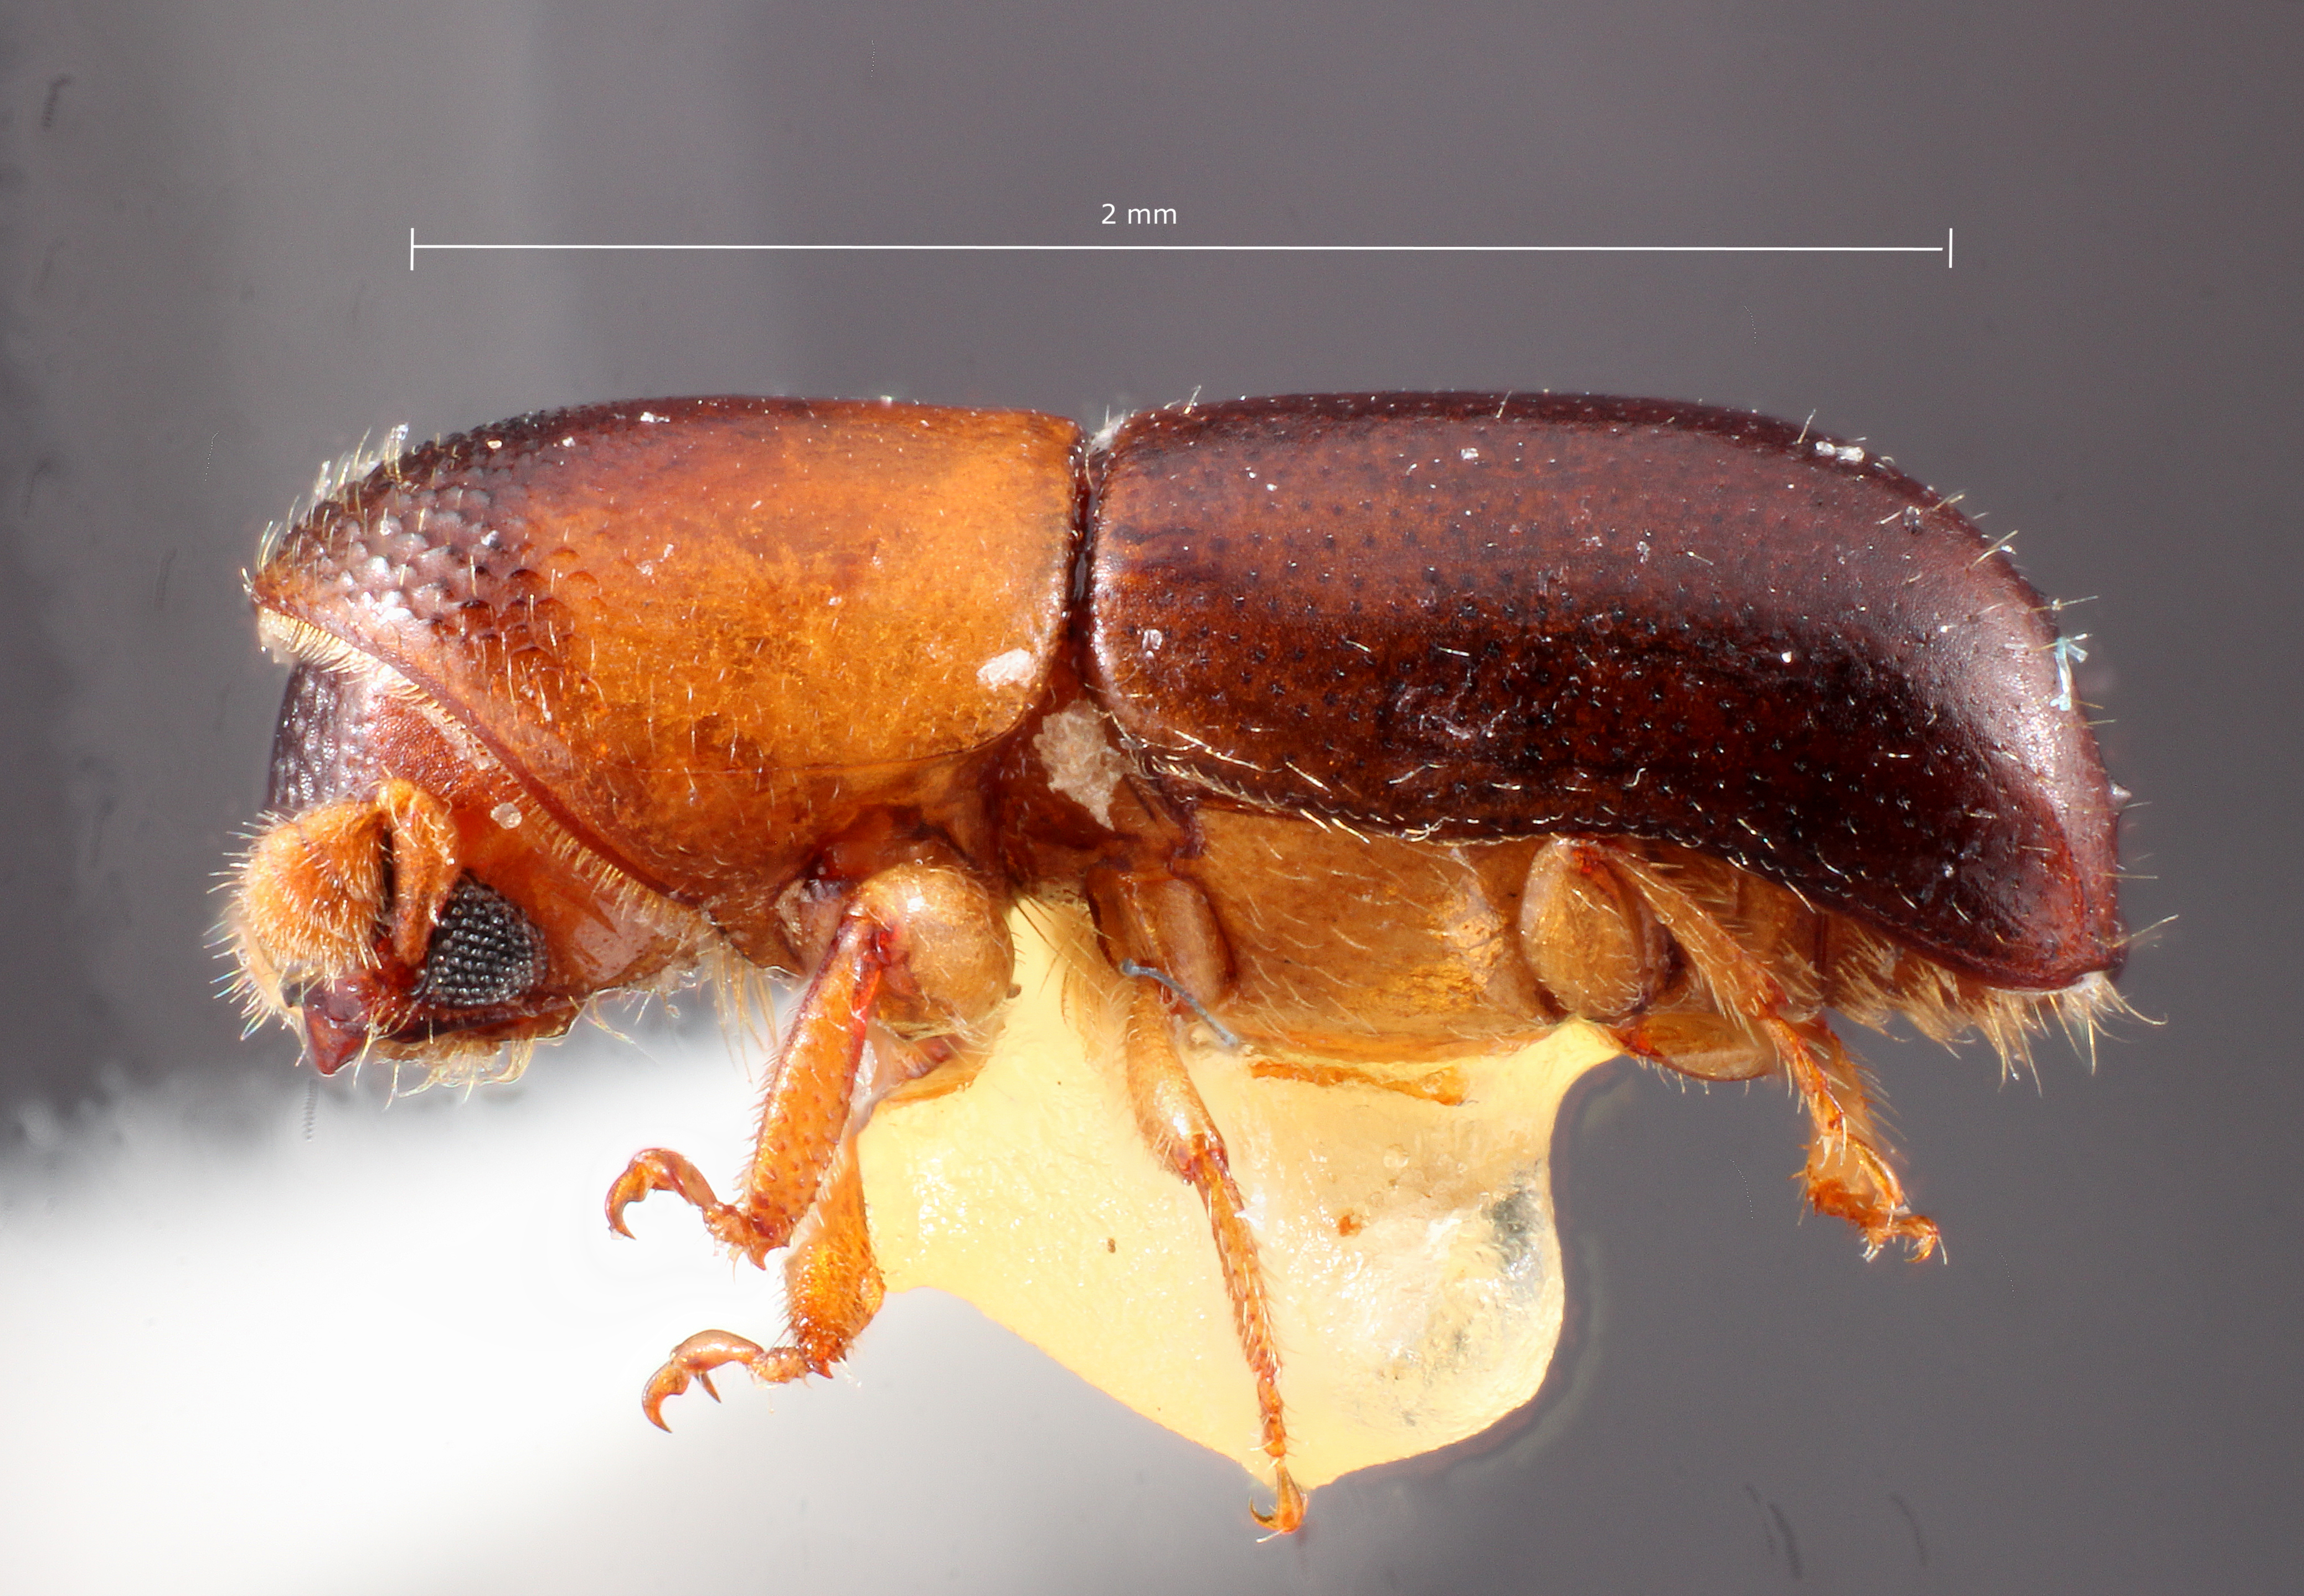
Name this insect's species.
Monarthrum obscurum
